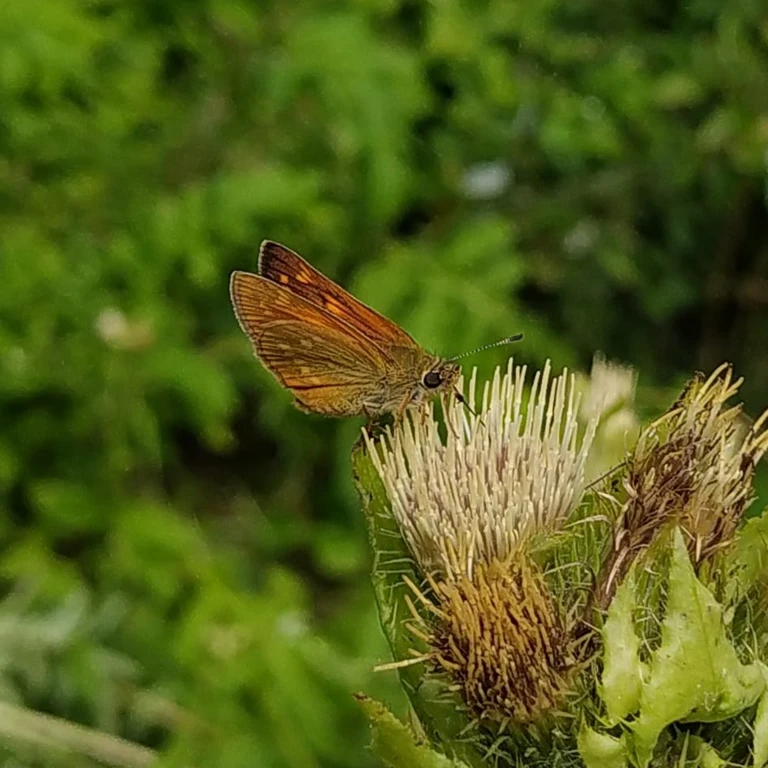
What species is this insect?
Ochlodes sylvanus (also Ochlodes venata)
